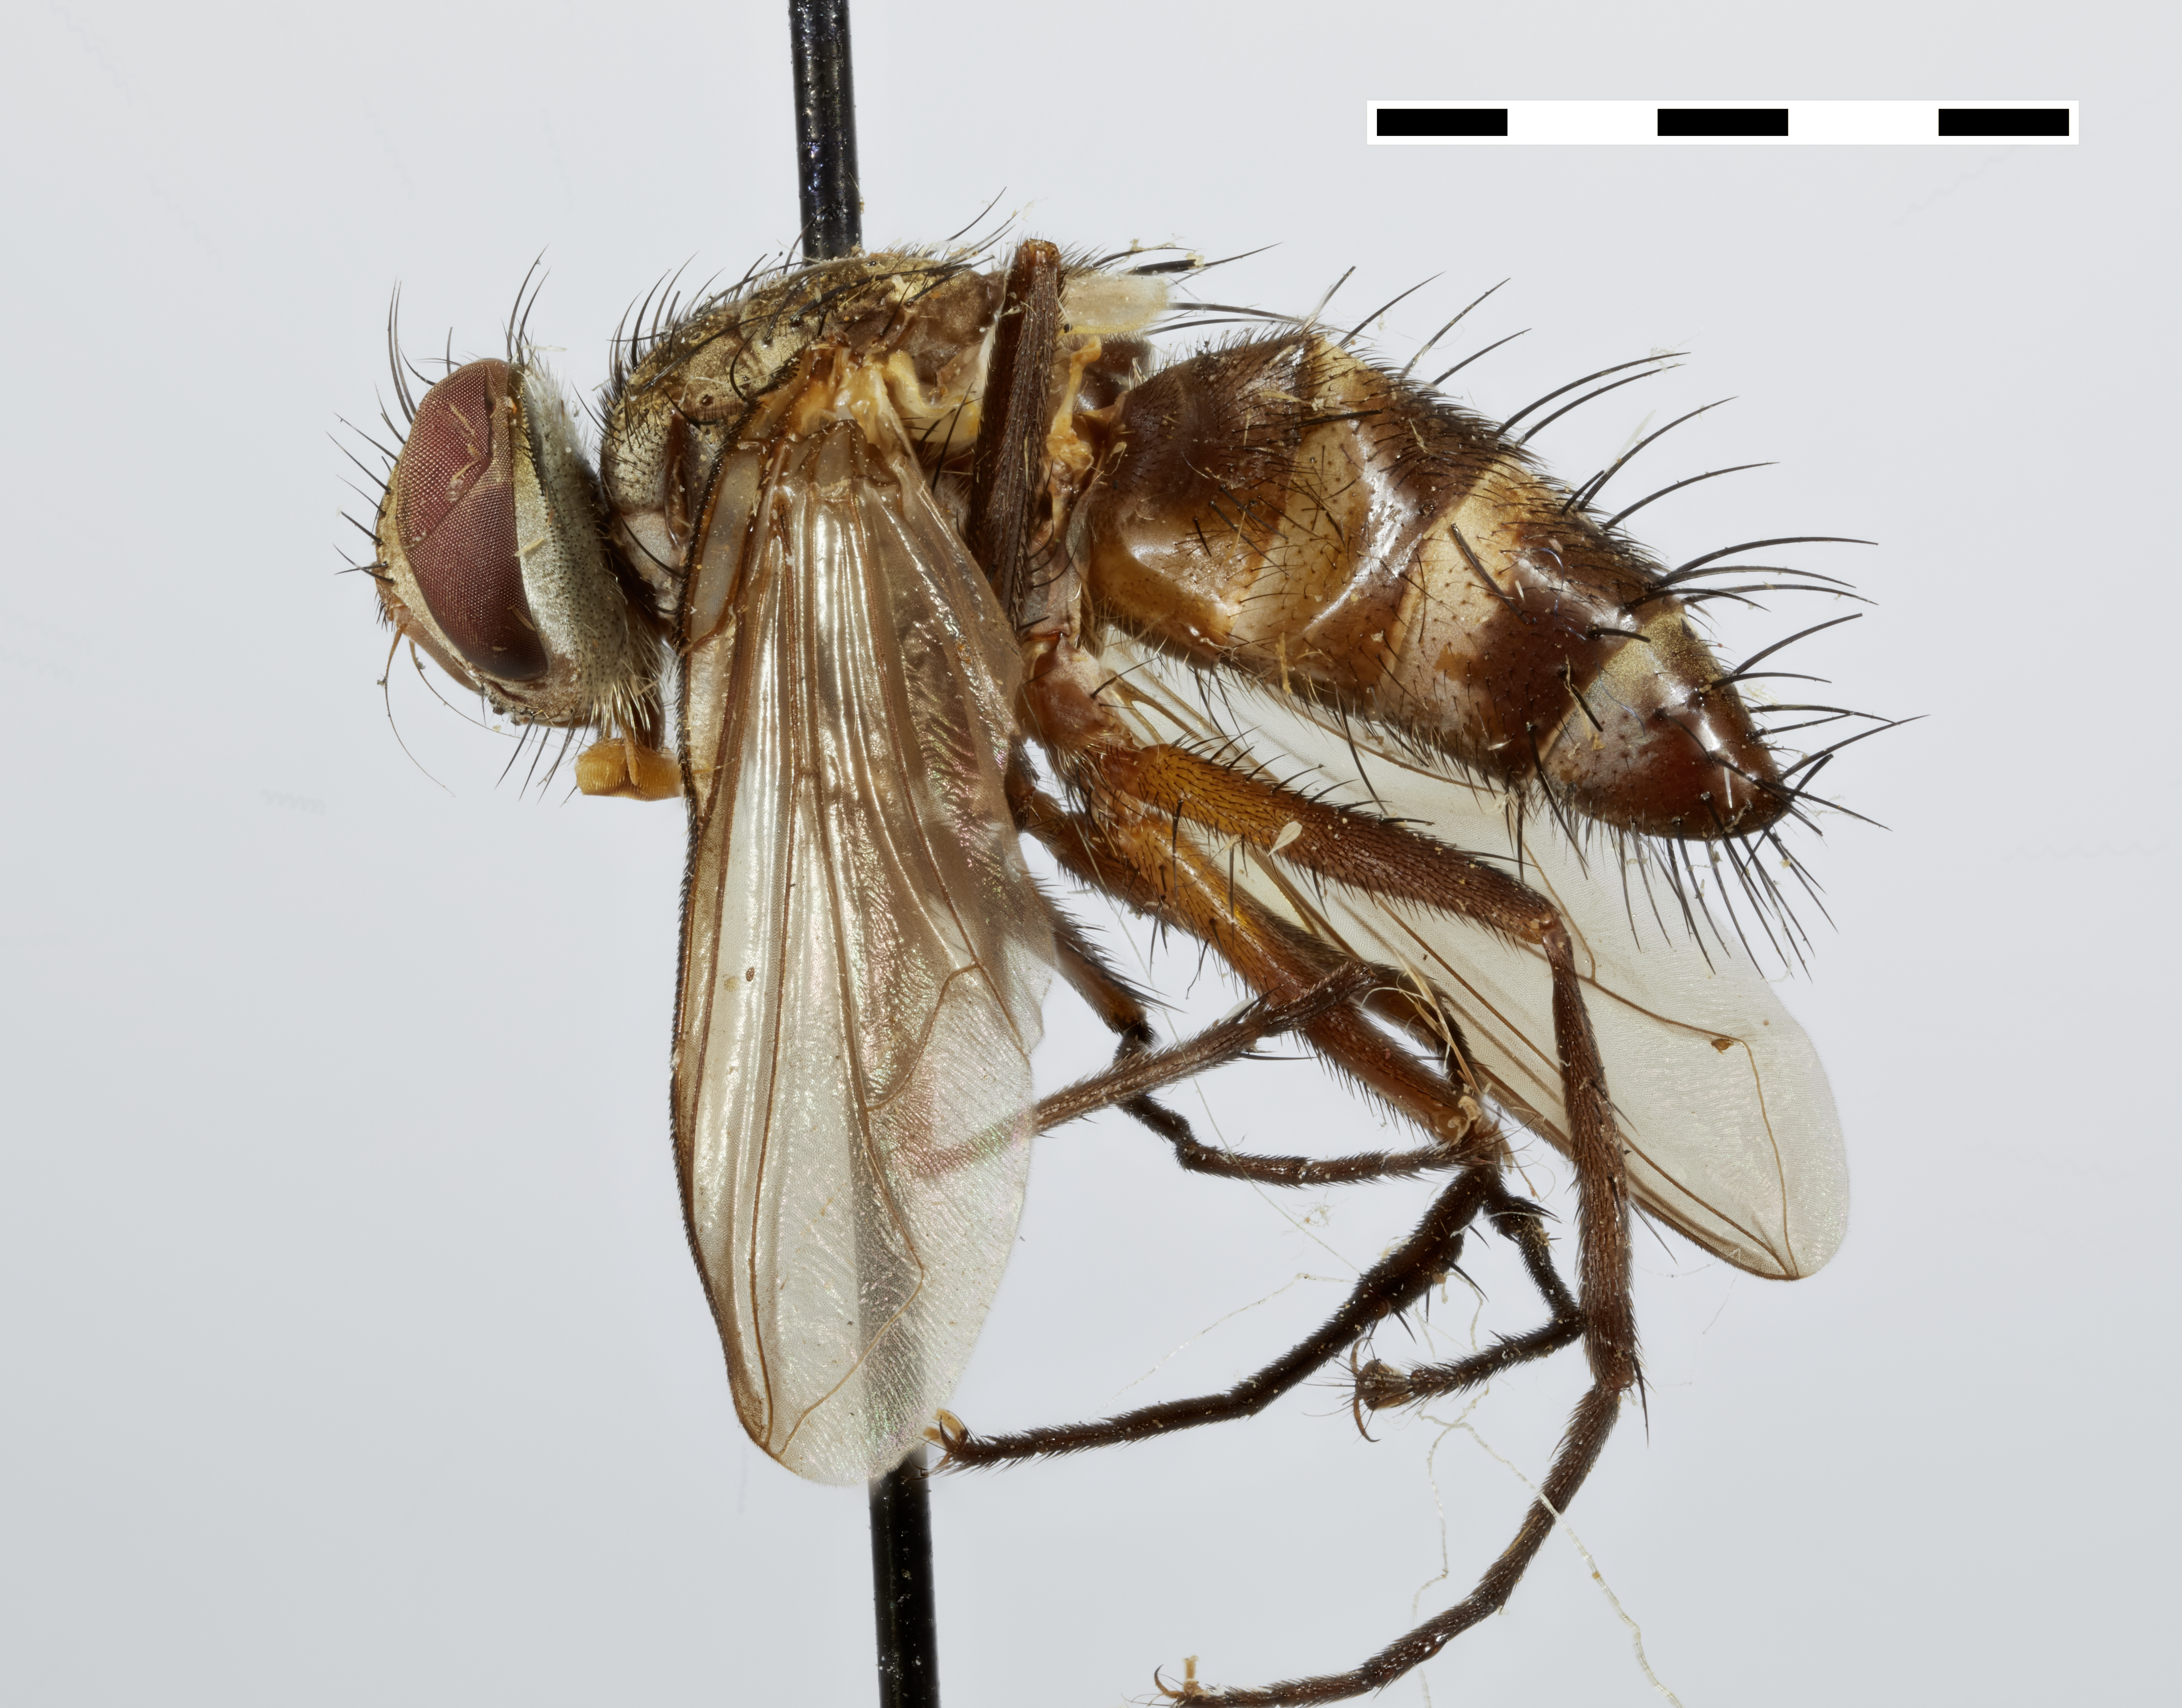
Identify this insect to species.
Parathelaira panamensis
